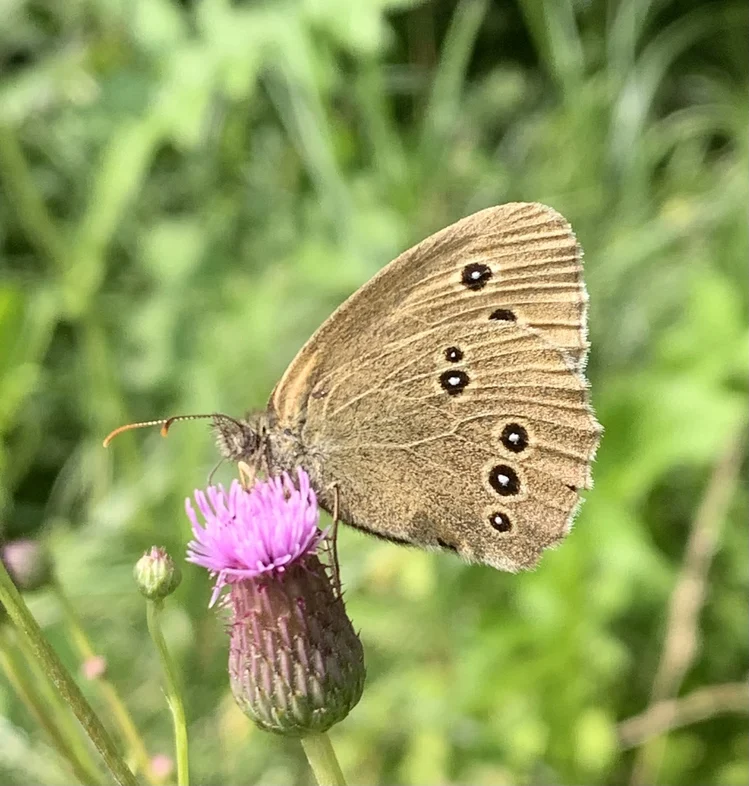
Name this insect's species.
Aphantopus hyperantus
